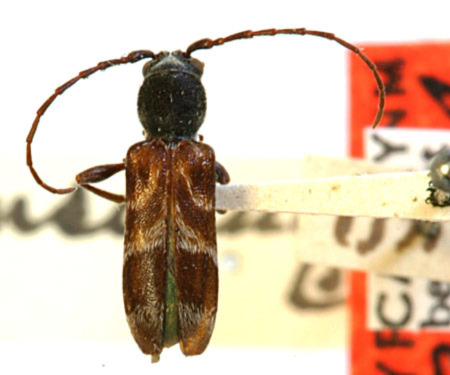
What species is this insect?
Microclytus insinuans (also Microclytus compressicollis)
